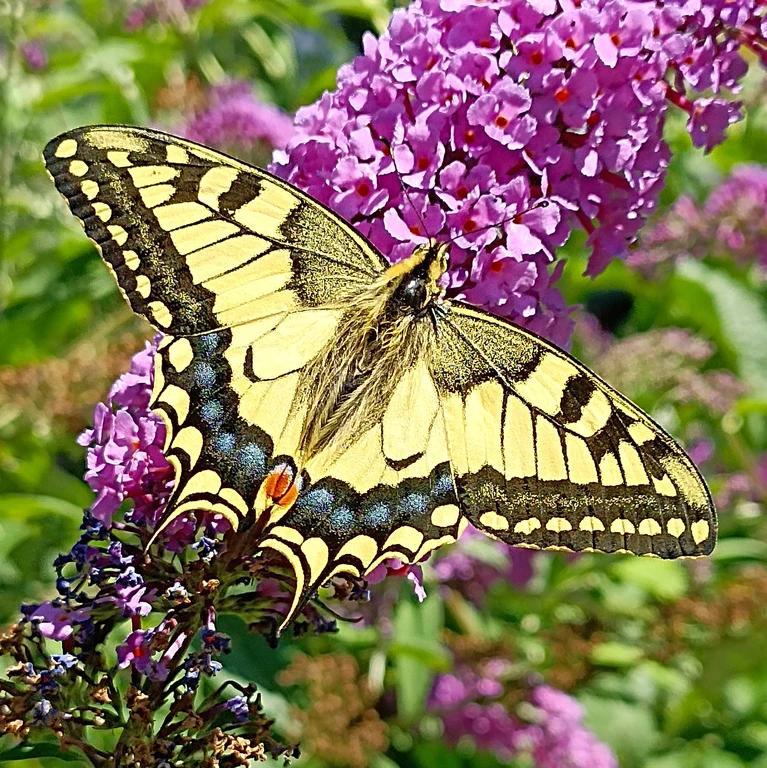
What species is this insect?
Papilio machaon
